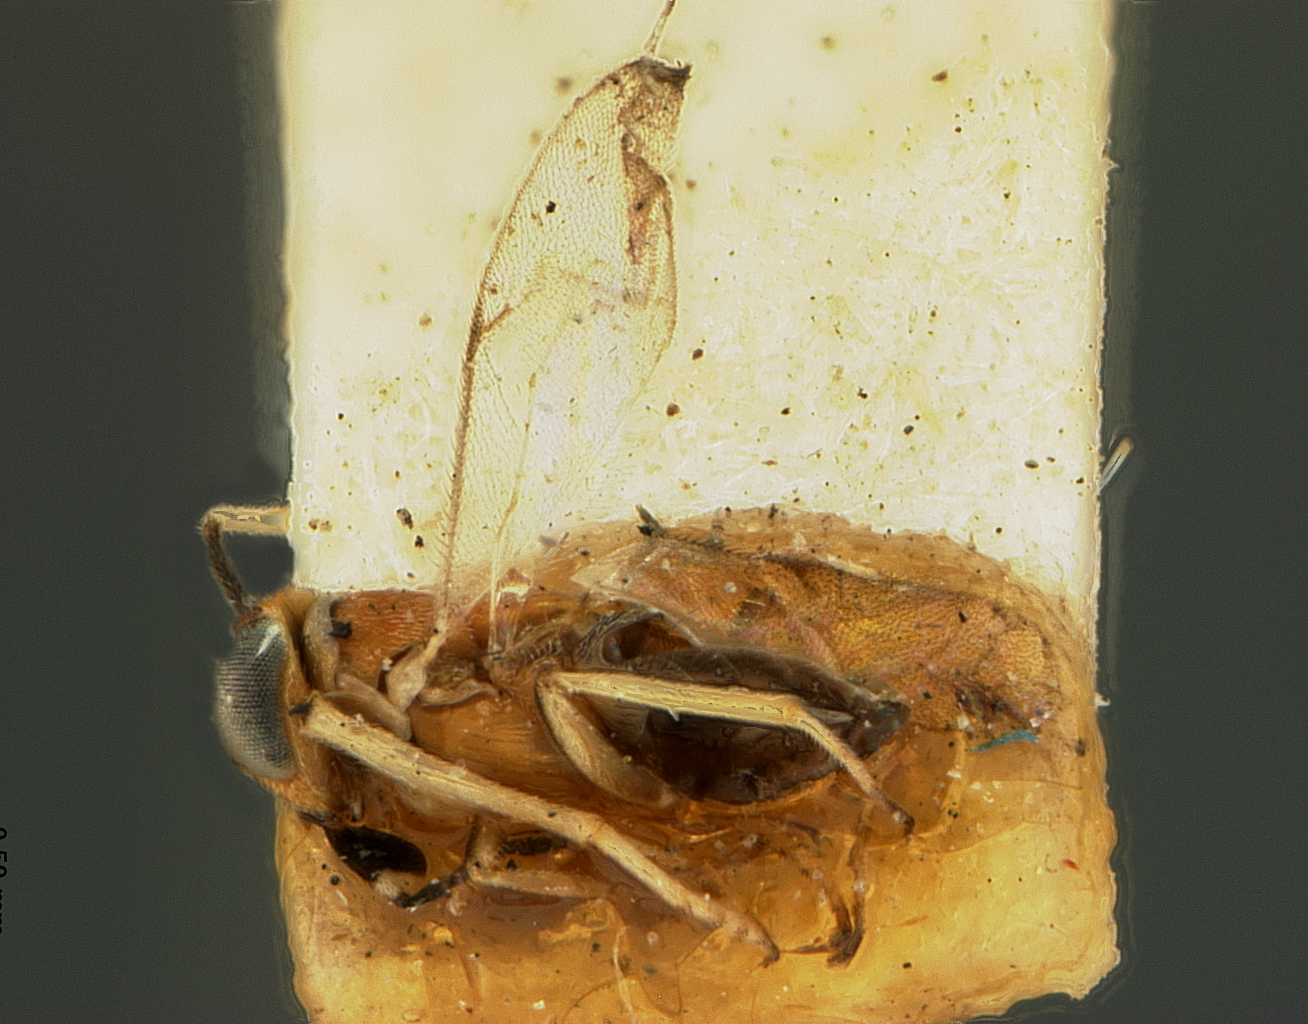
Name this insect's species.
Dinocarsis pulcher
